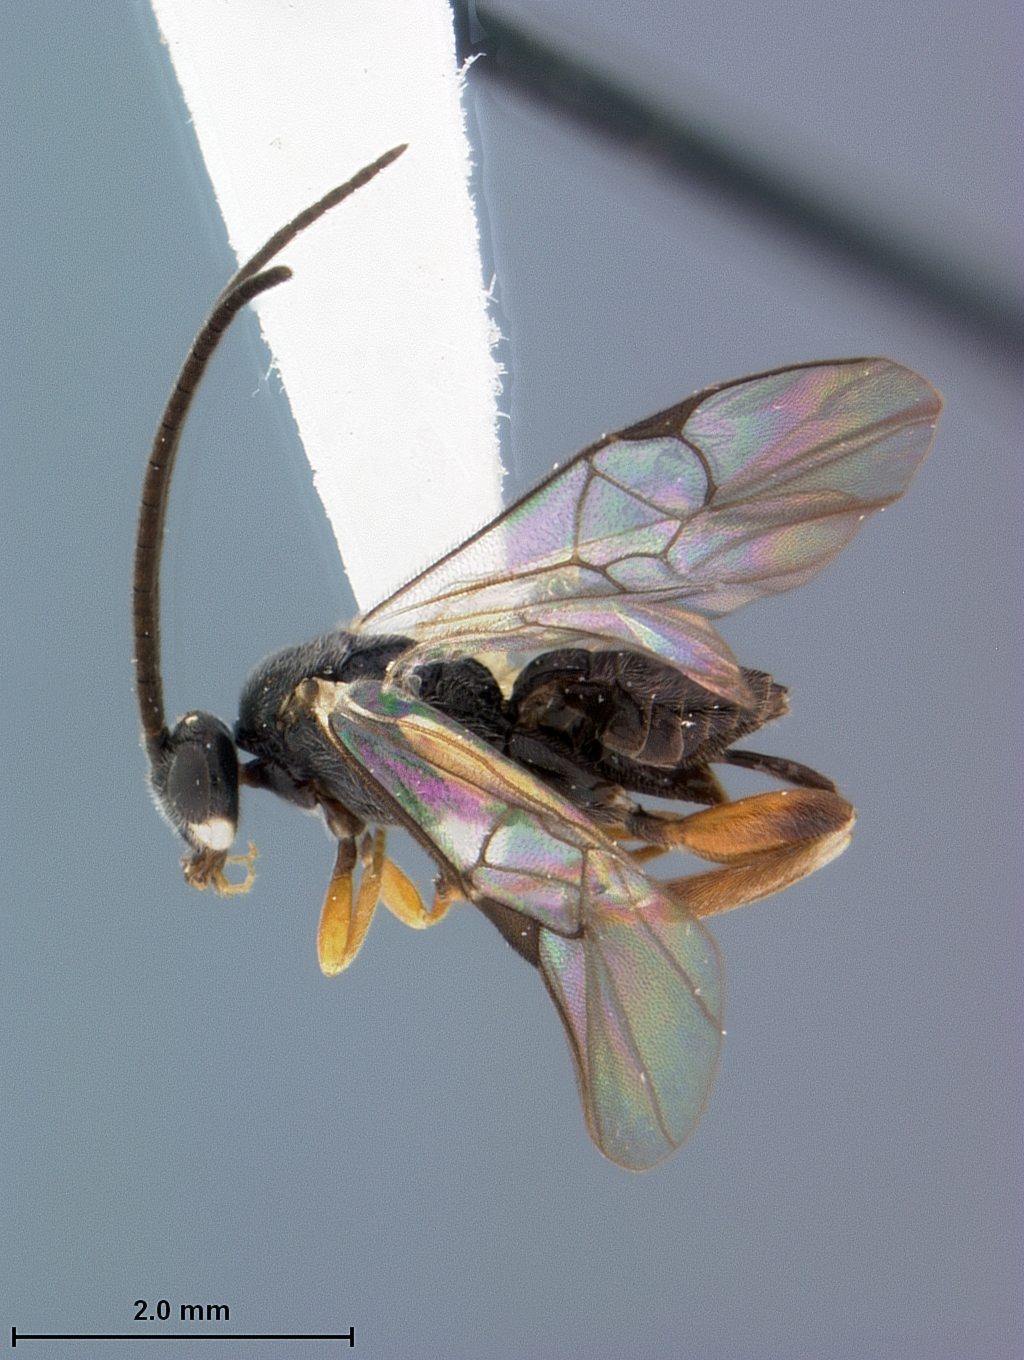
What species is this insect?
Alphomelon arecaphile
